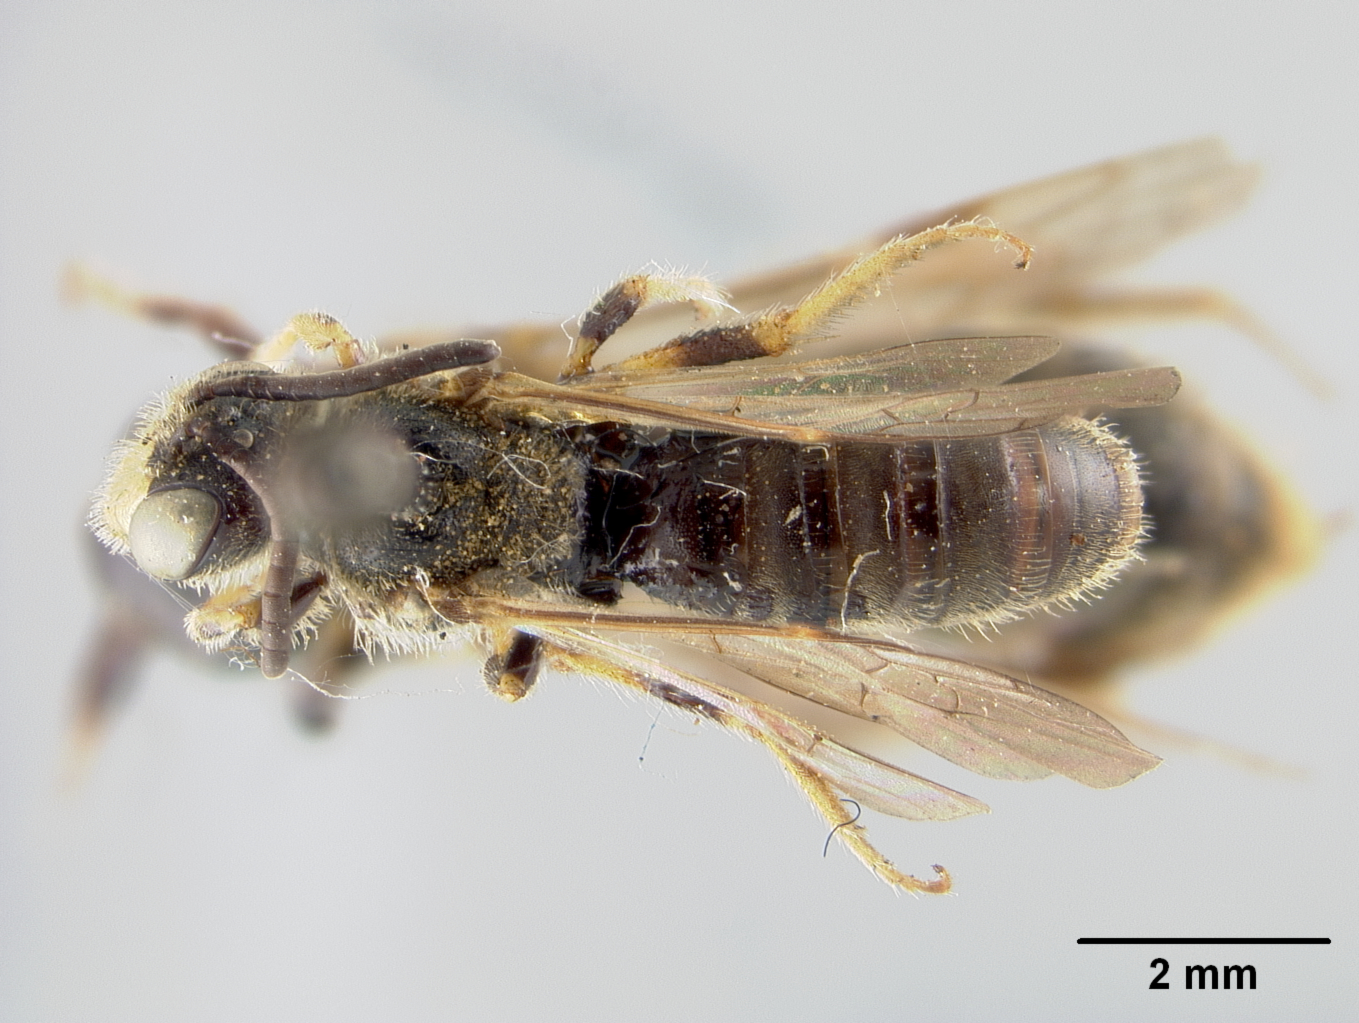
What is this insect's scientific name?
Panurginus piercei
